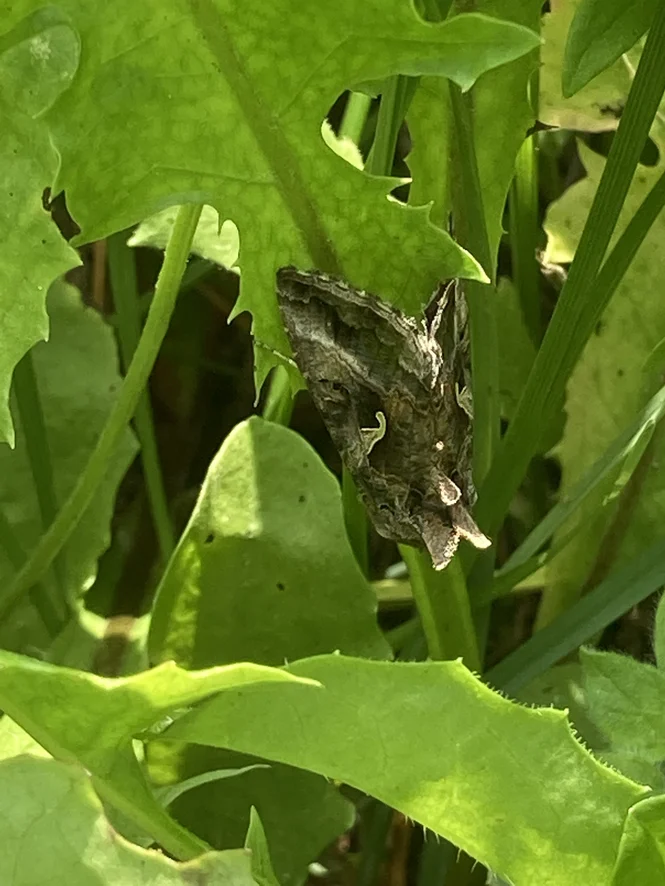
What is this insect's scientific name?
Autographa gamma
